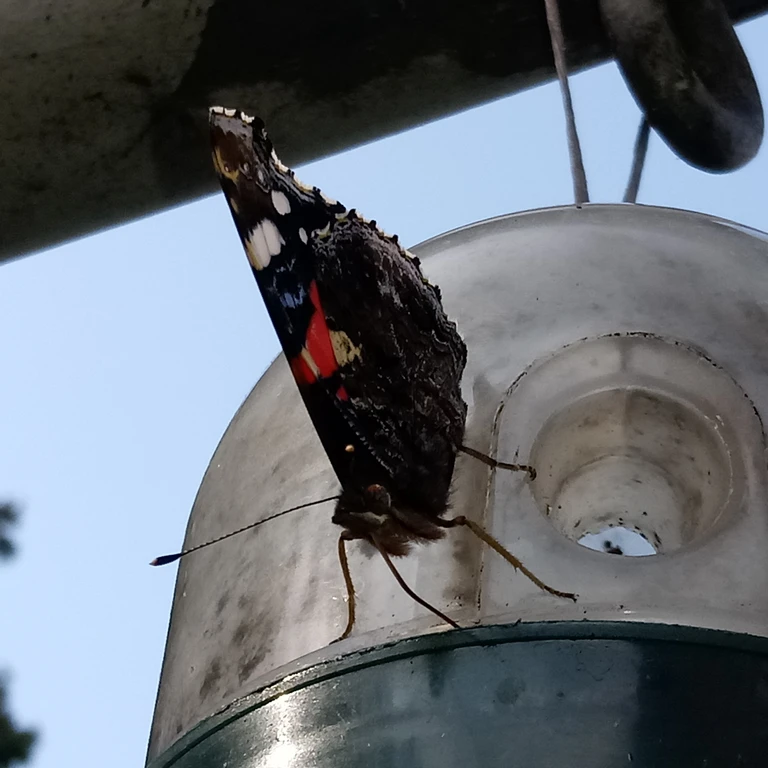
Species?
Vanessa atalanta
